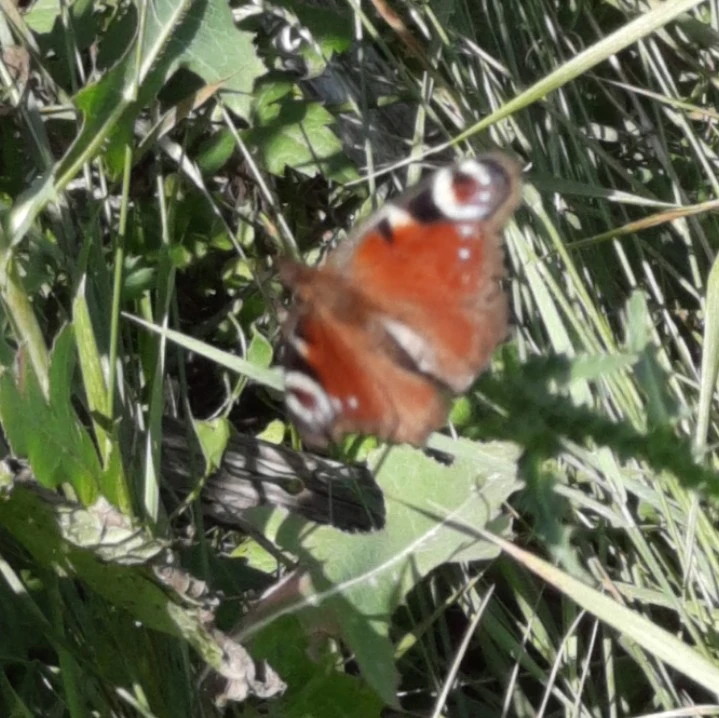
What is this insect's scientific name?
Aglais io
